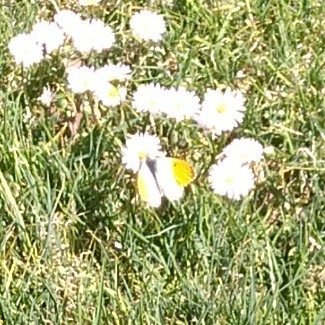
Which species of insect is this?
Anthocharis cardamines
